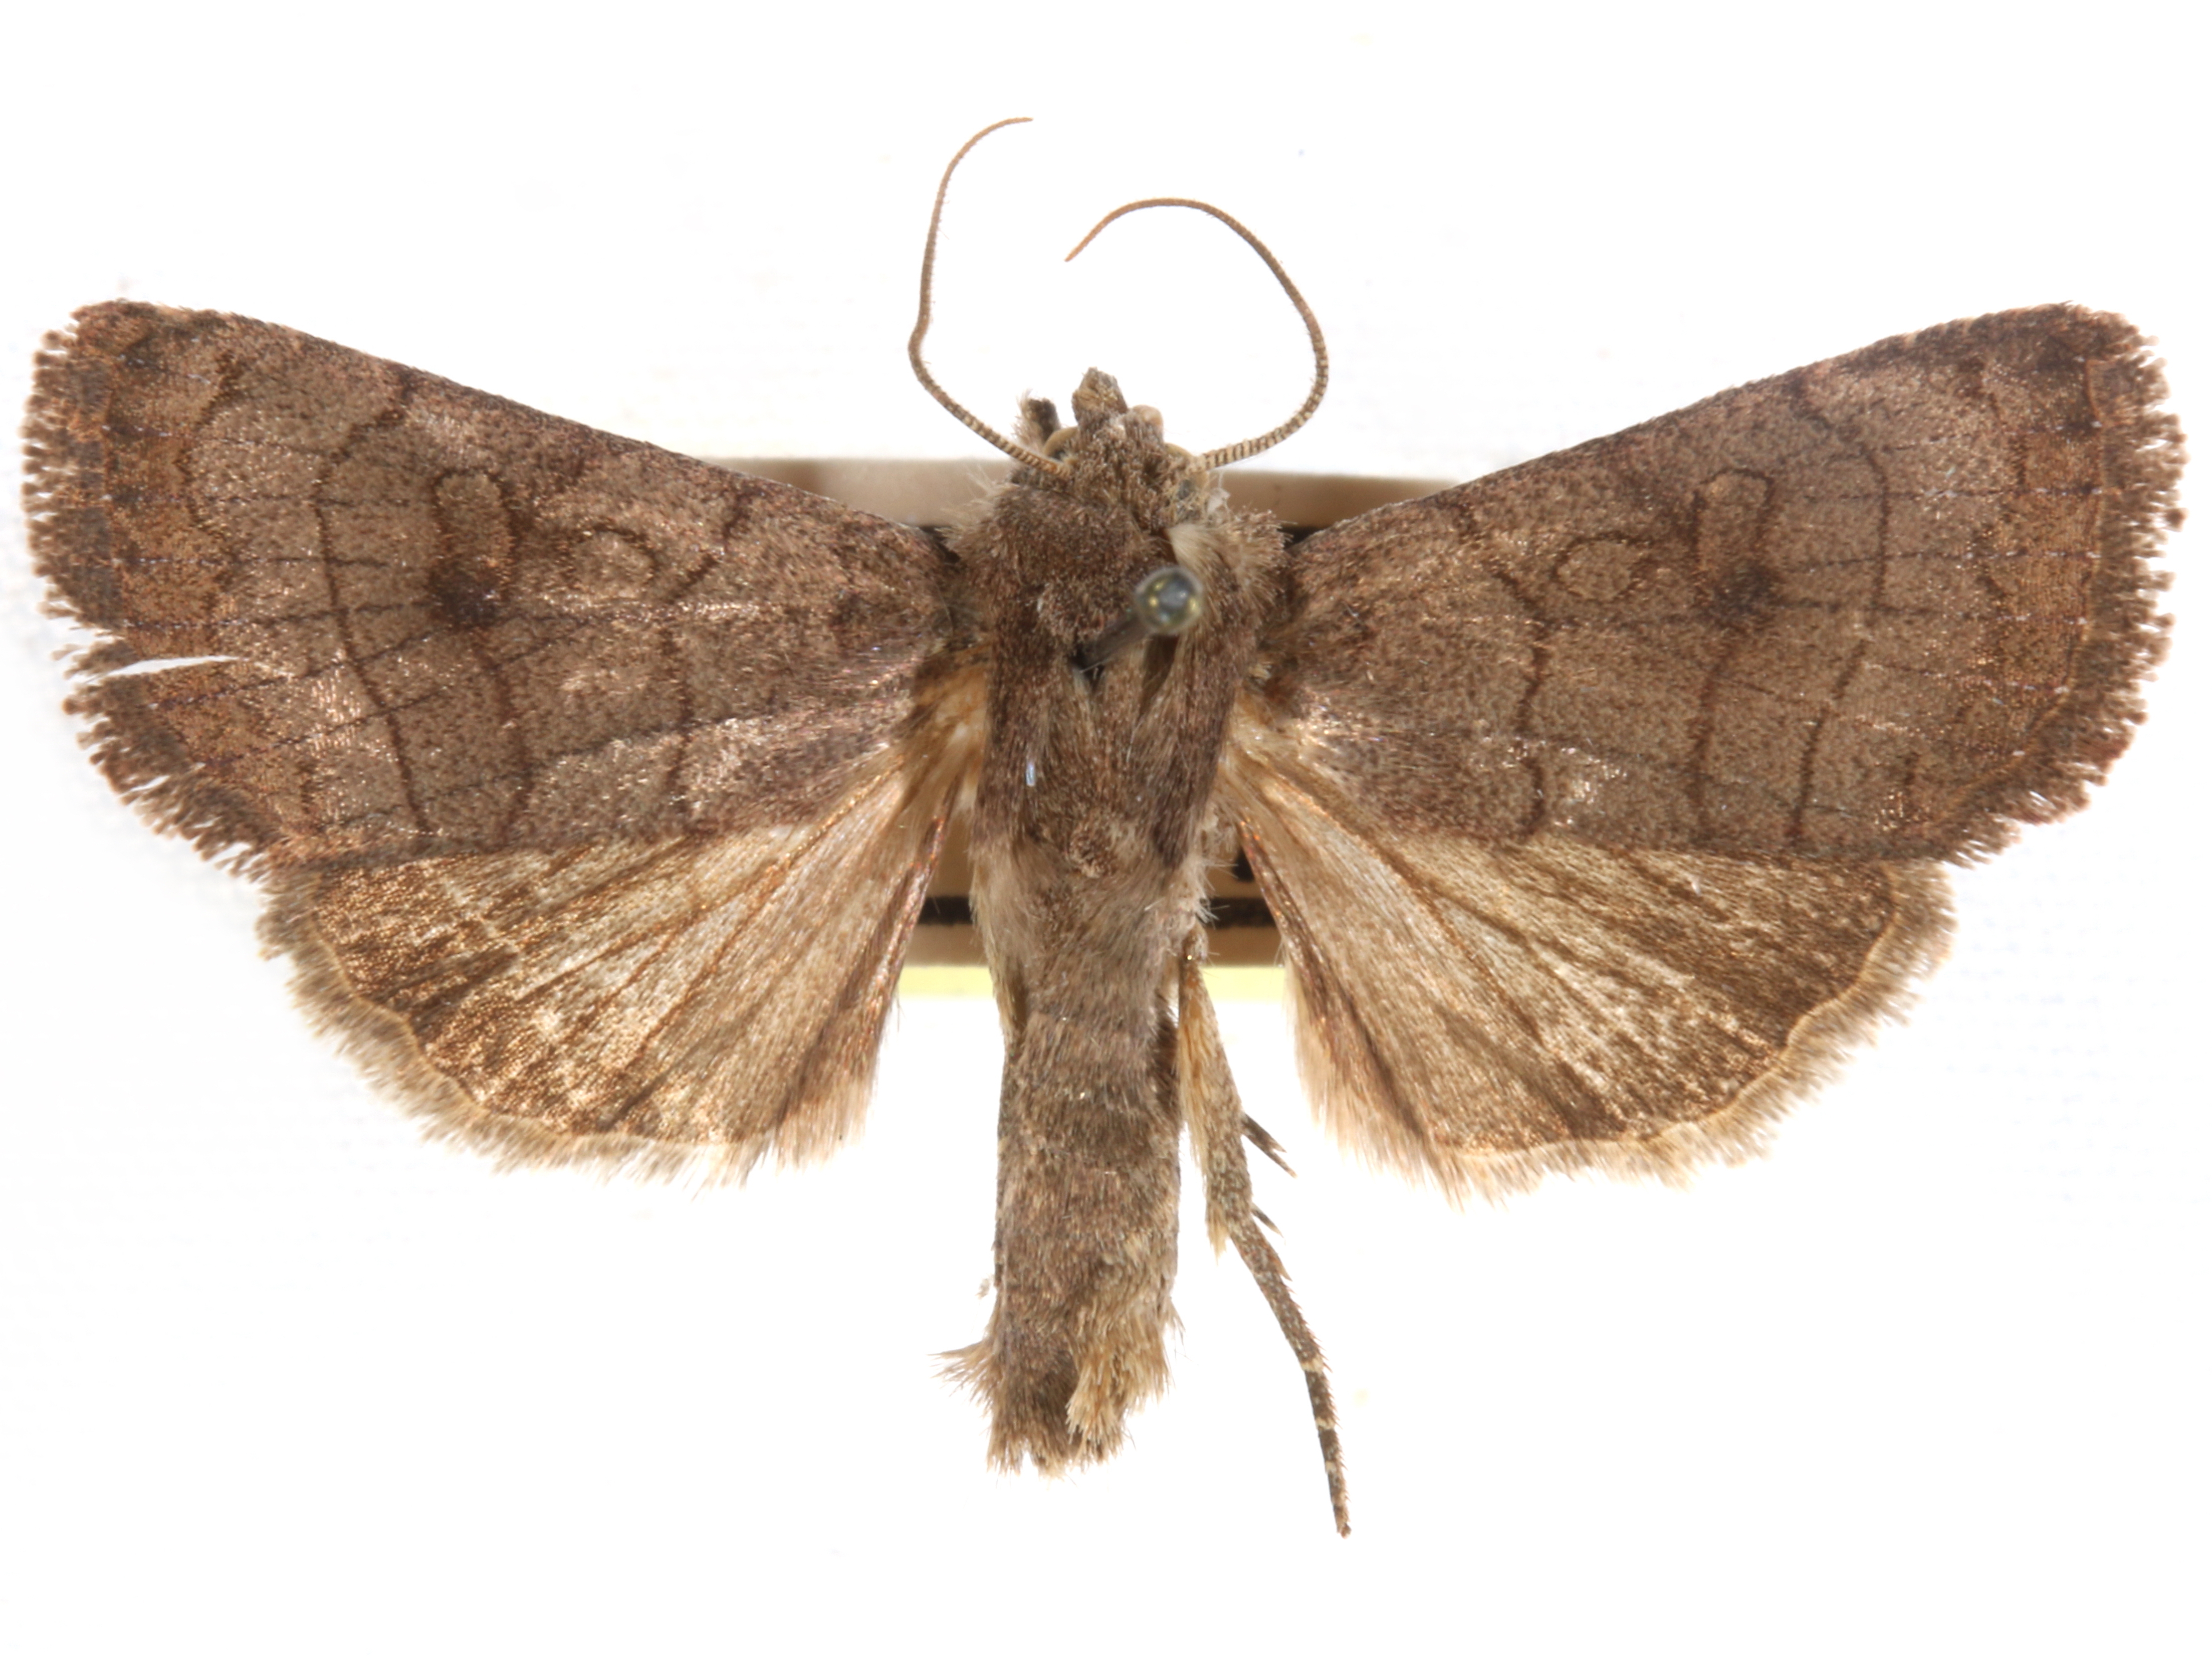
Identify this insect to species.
Trichoclea variata
